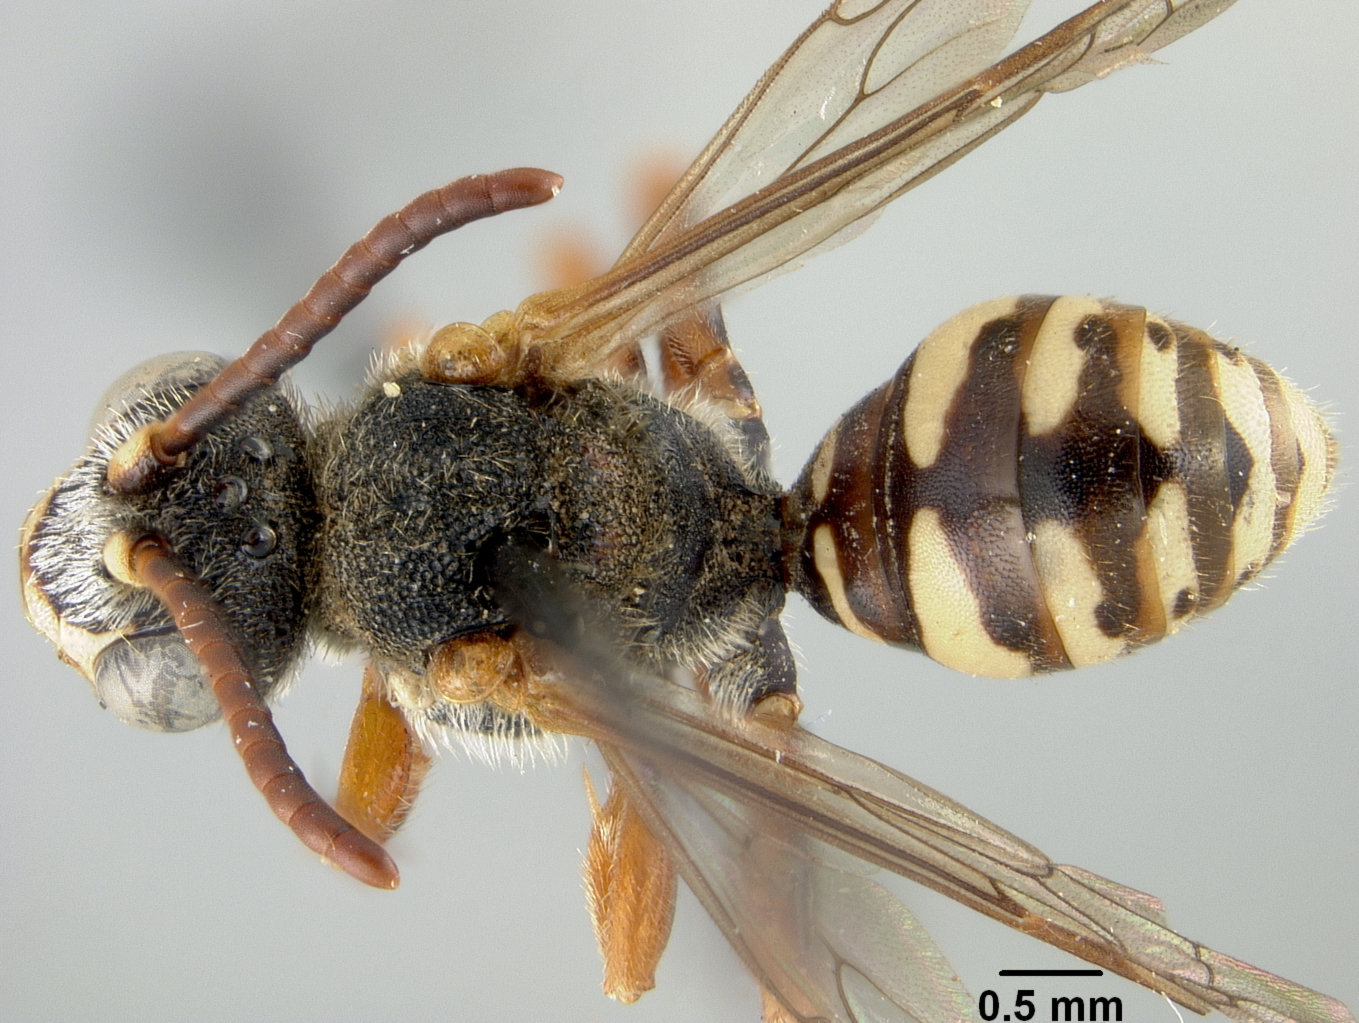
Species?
Nomada siccorum
